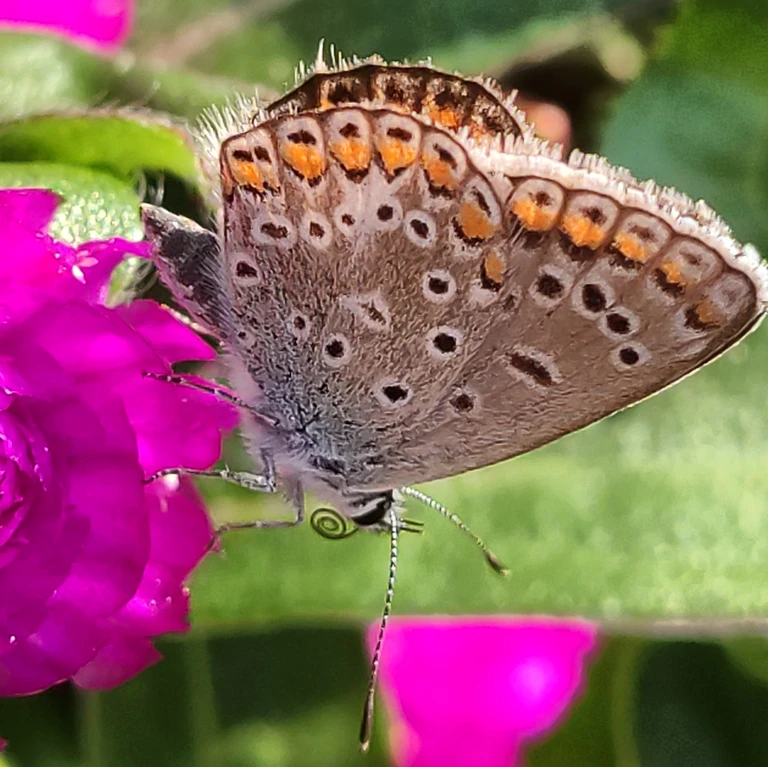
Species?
Polyommatus icarus
